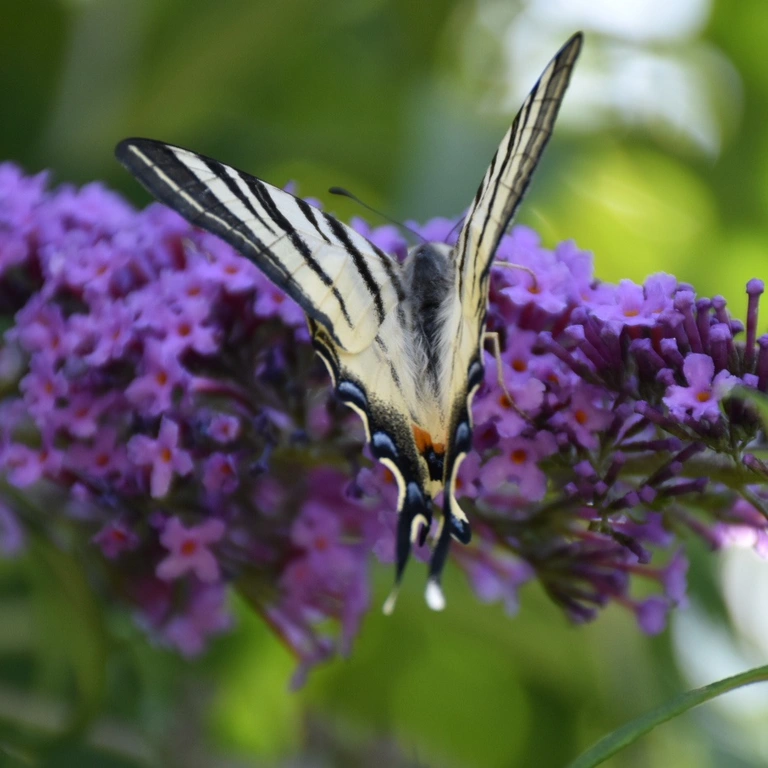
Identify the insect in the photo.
Iphiclides podalirius
